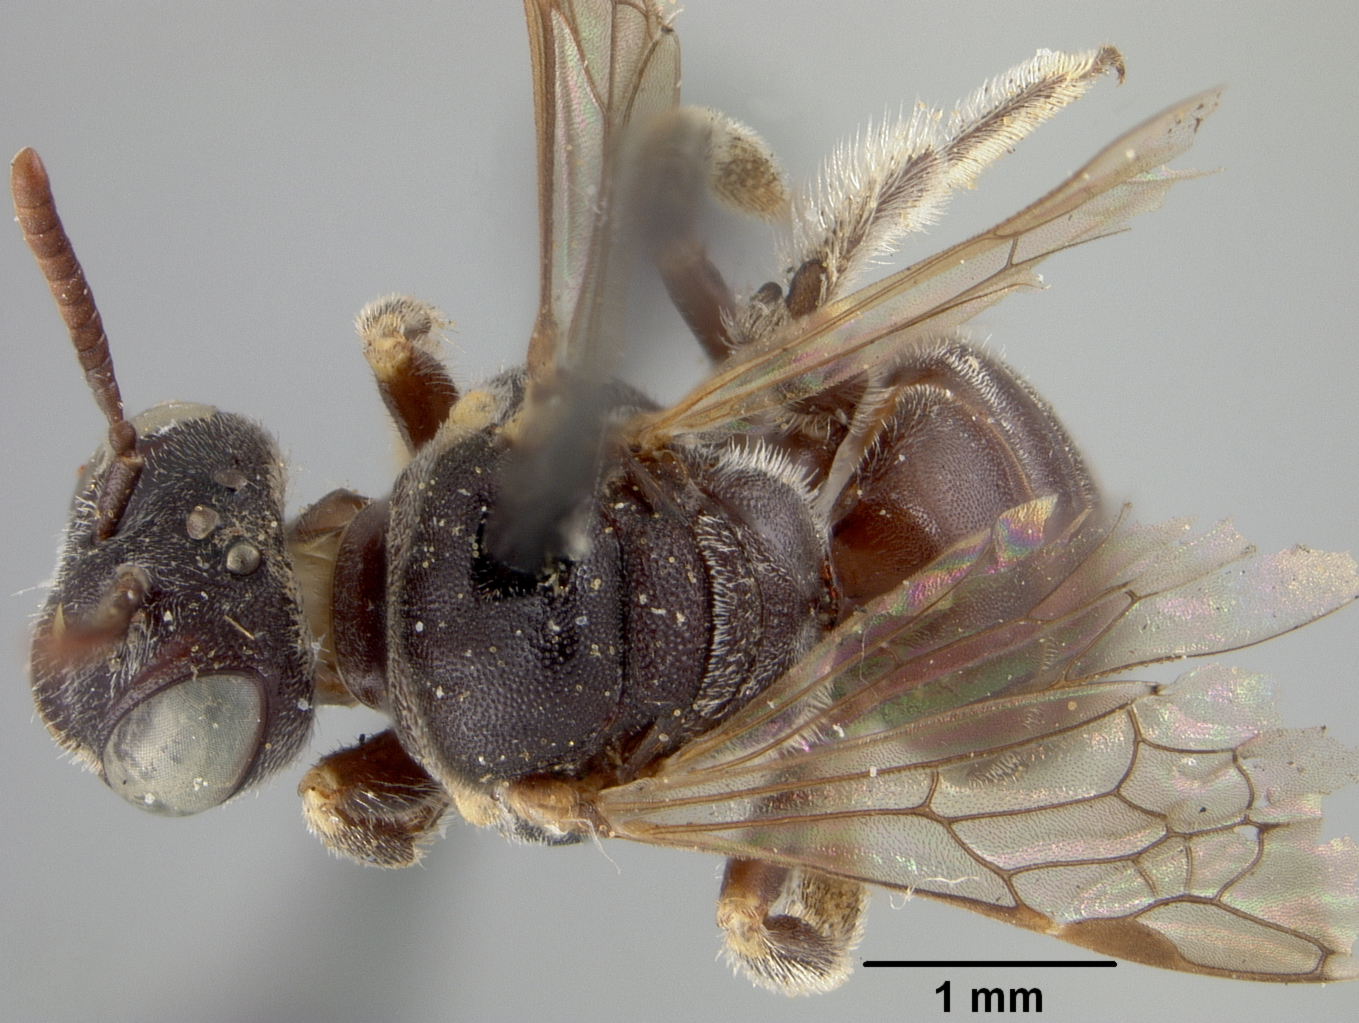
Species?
Protandrena swenki
